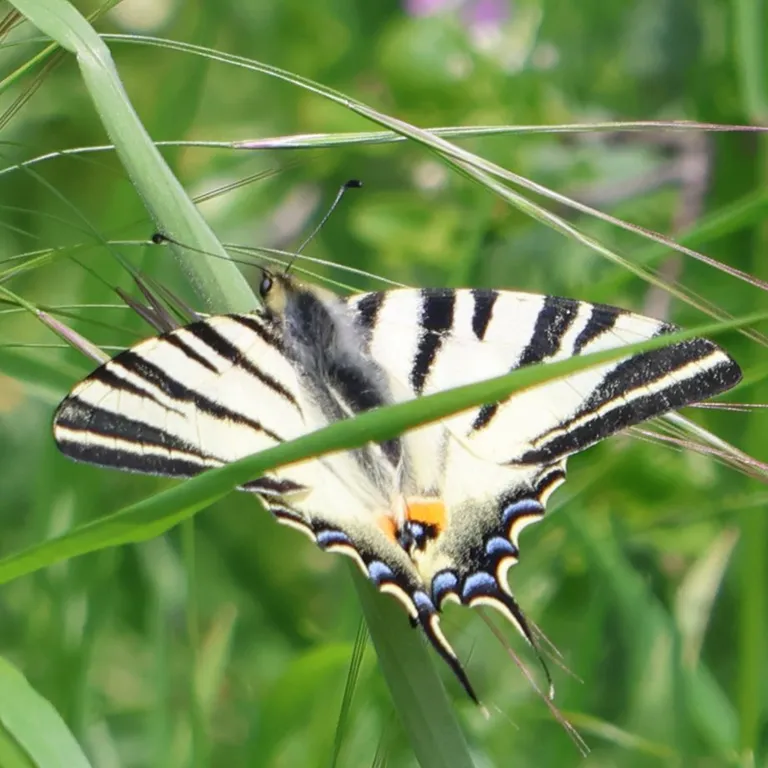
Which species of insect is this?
Iphiclides podalirius
